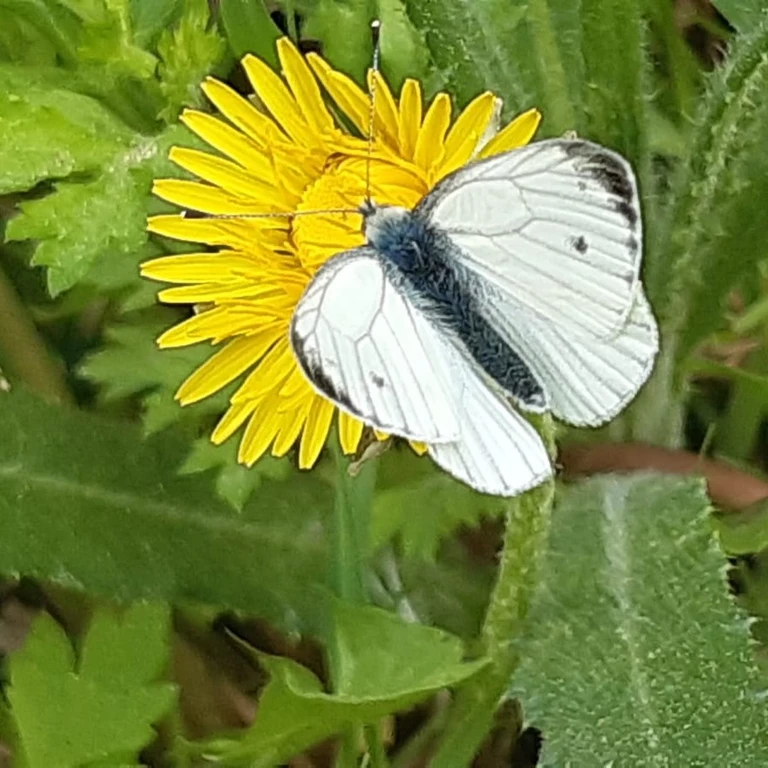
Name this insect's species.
Pieris napi
